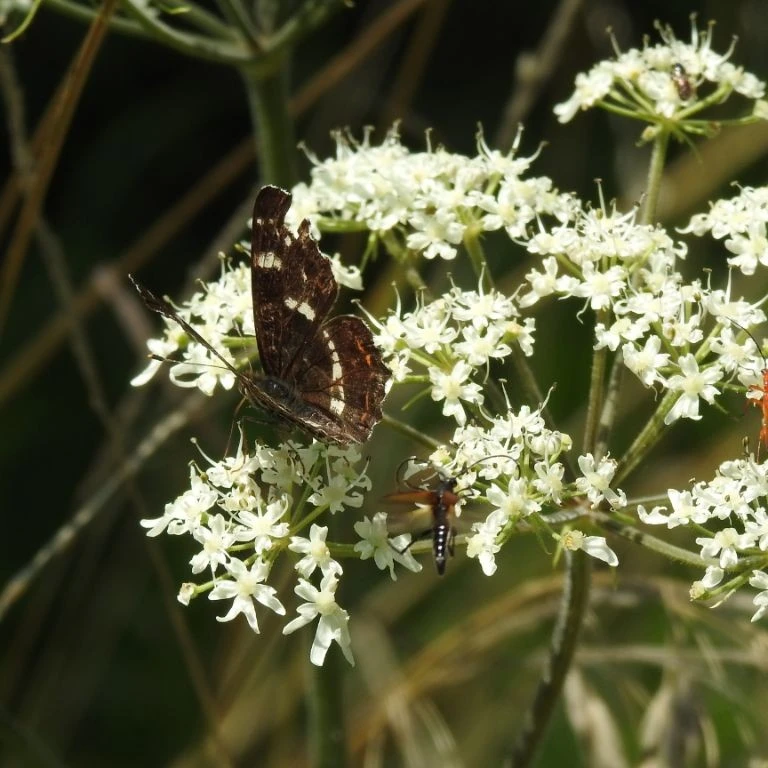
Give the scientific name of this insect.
Araschnia levana
